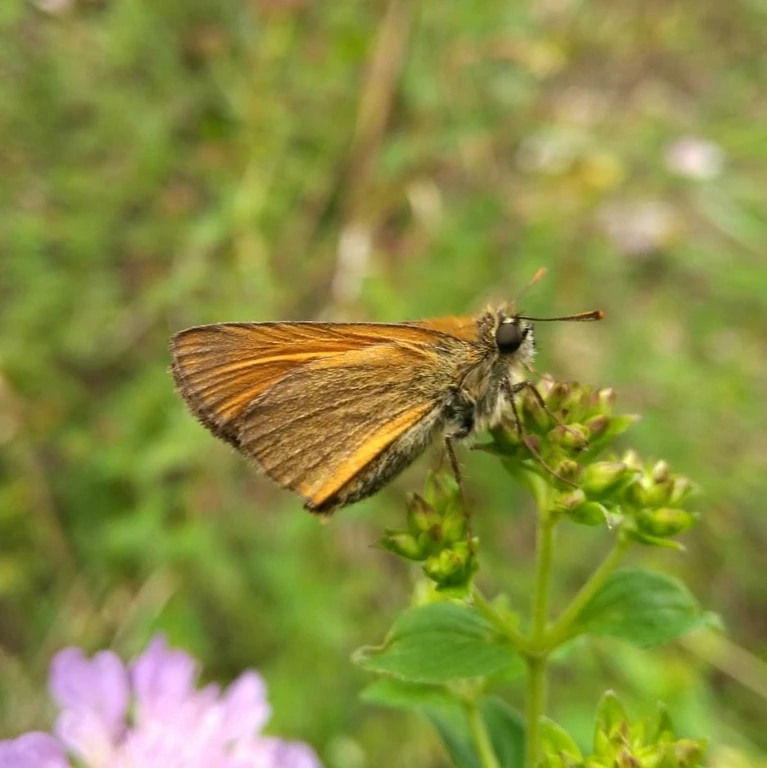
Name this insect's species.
Thymelicus sylvestris
